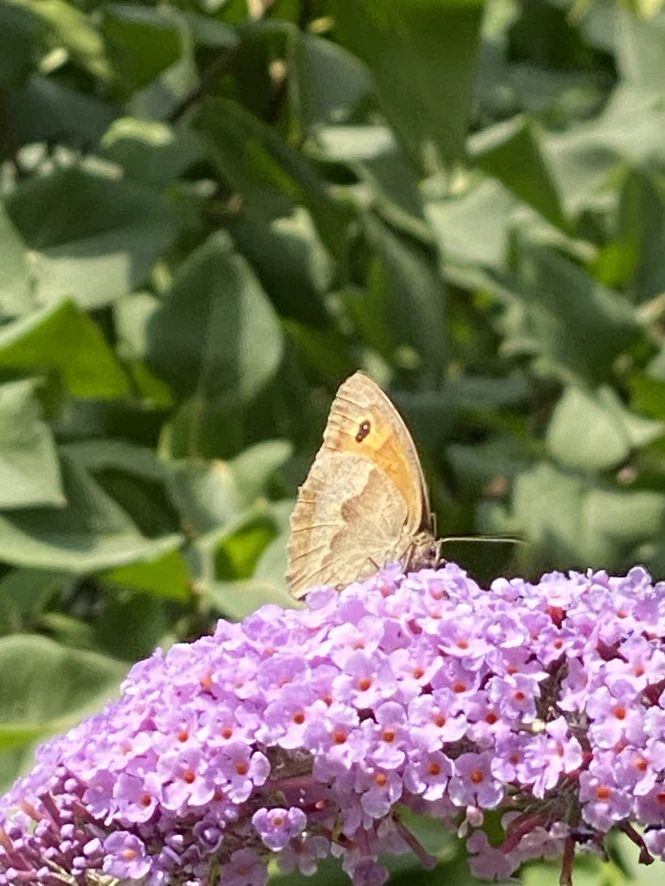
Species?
Maniola jurtina
